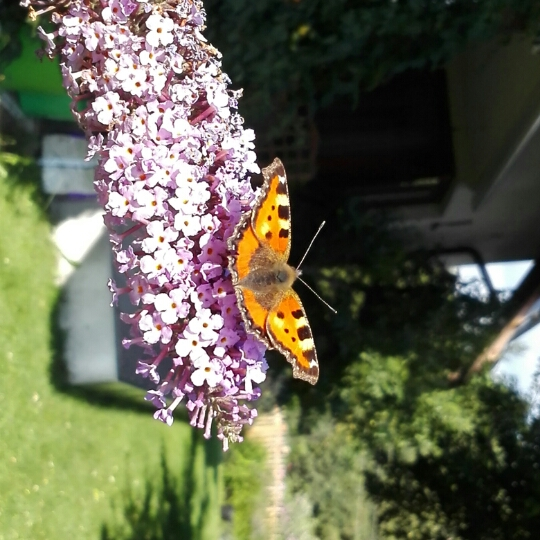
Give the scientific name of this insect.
Aglais urticae
